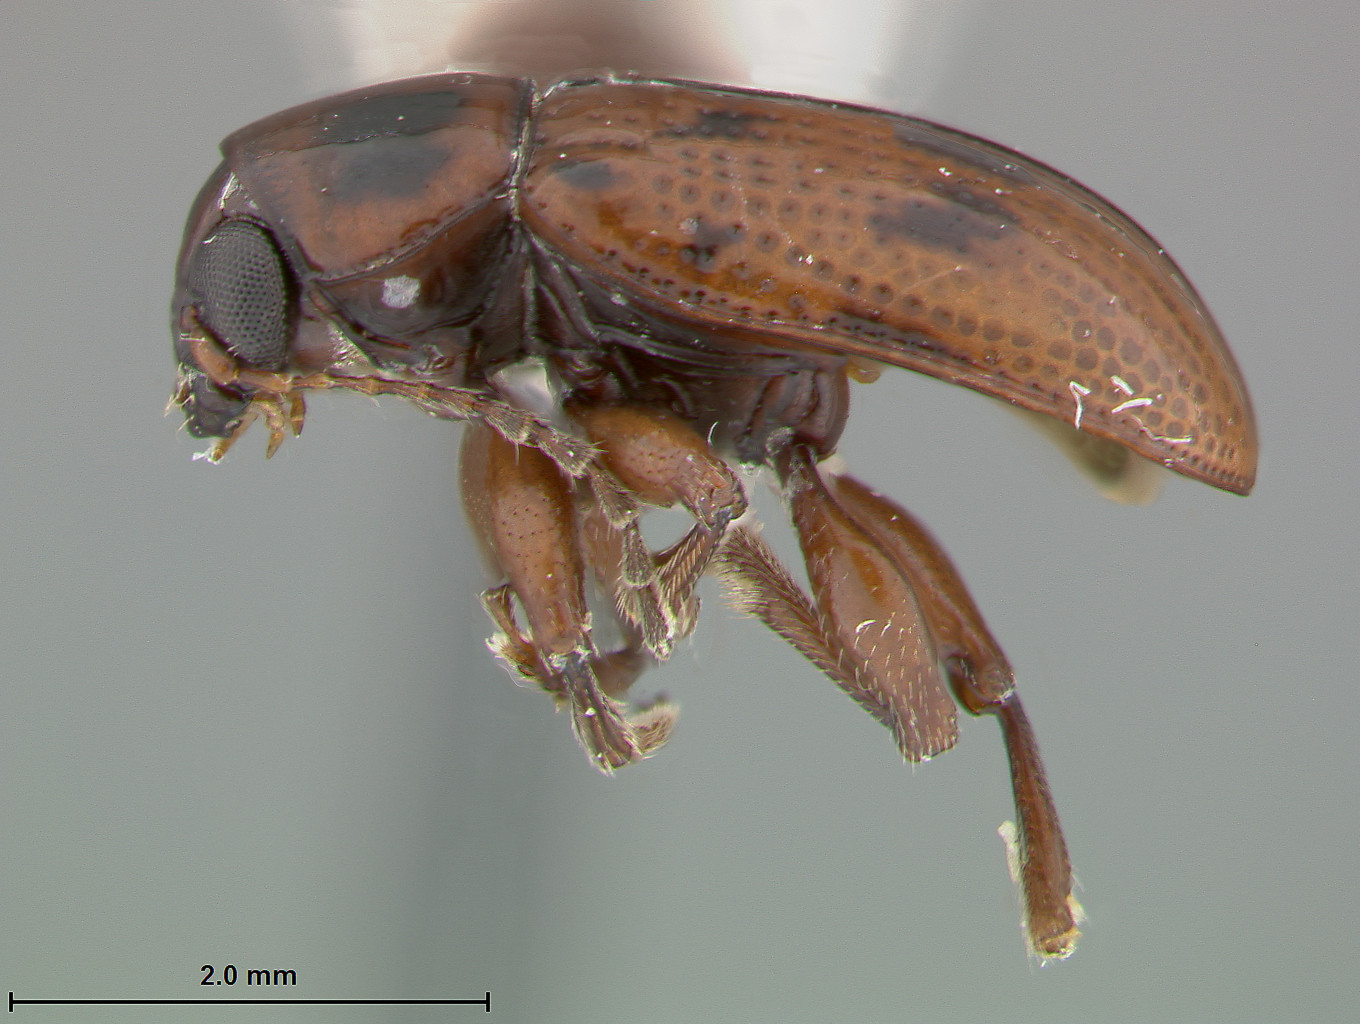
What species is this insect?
Metachroma clarkei
